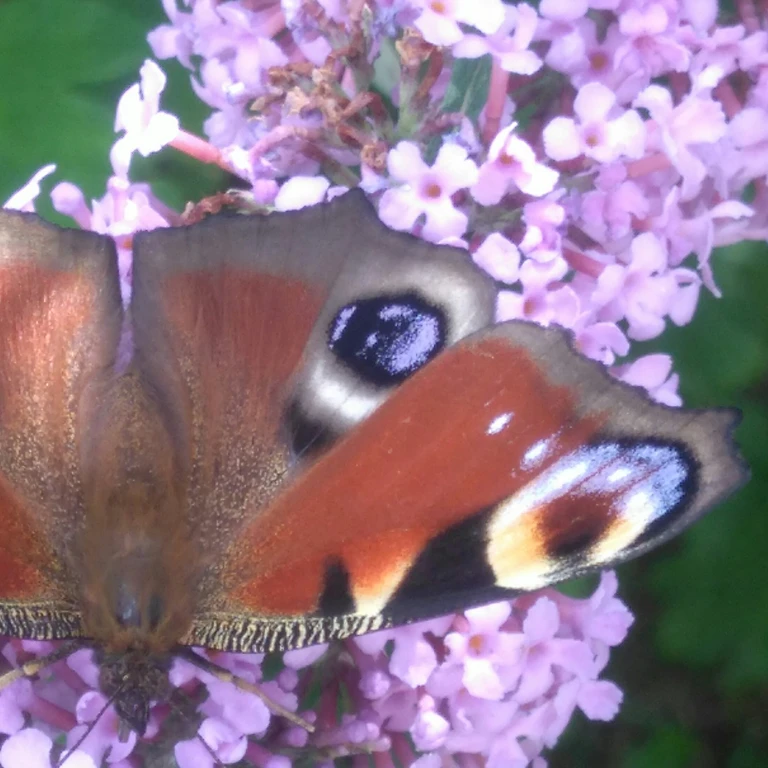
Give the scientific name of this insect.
Aglais io
